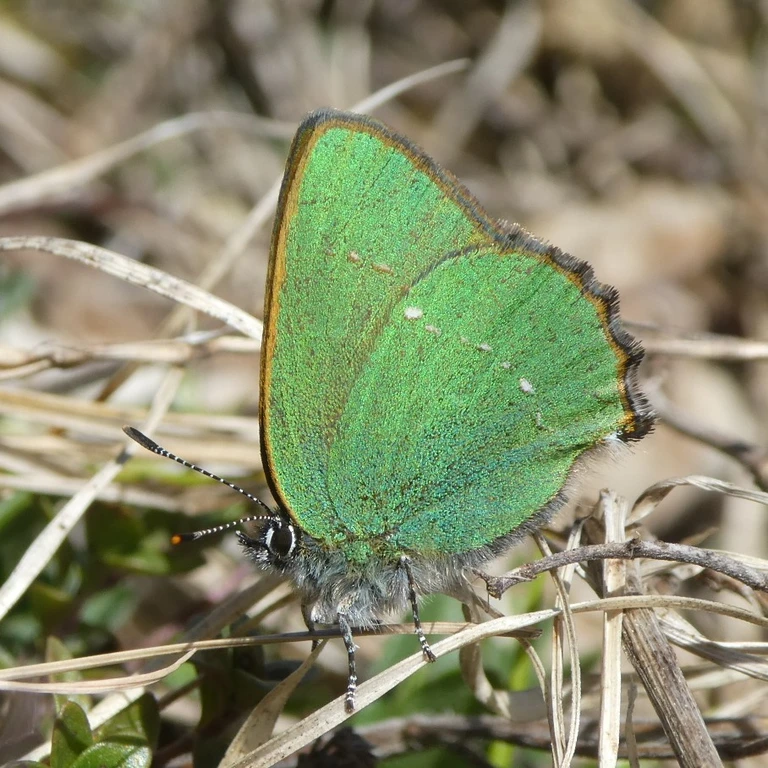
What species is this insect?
Callophrys rubi
